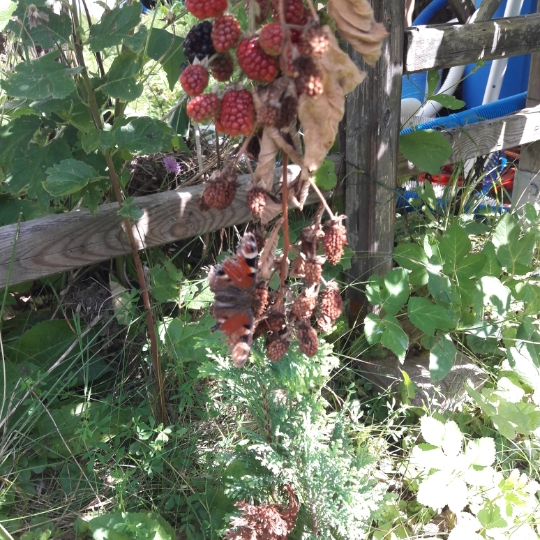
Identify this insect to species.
Aglais io
